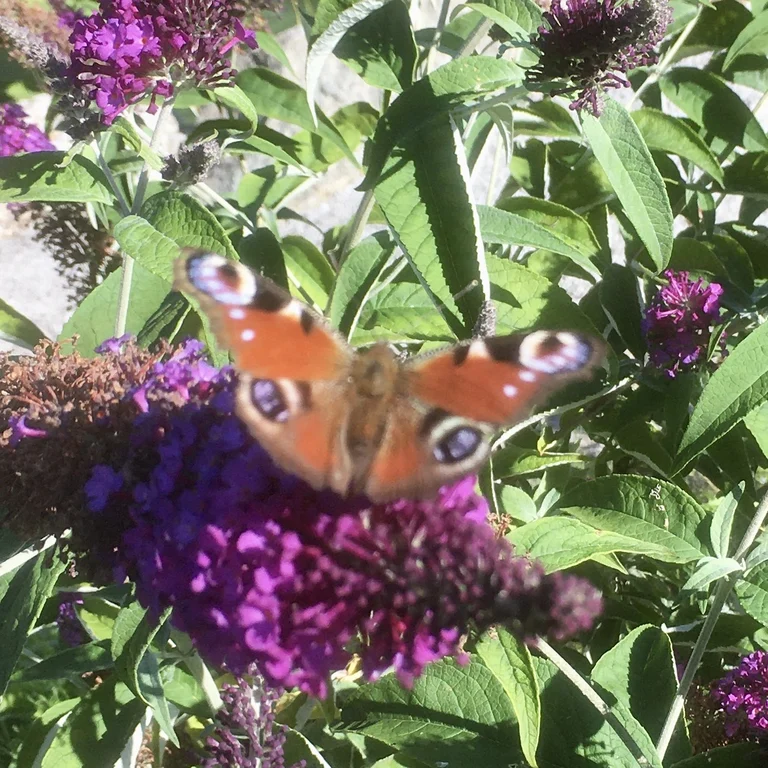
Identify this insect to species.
Aglais io
